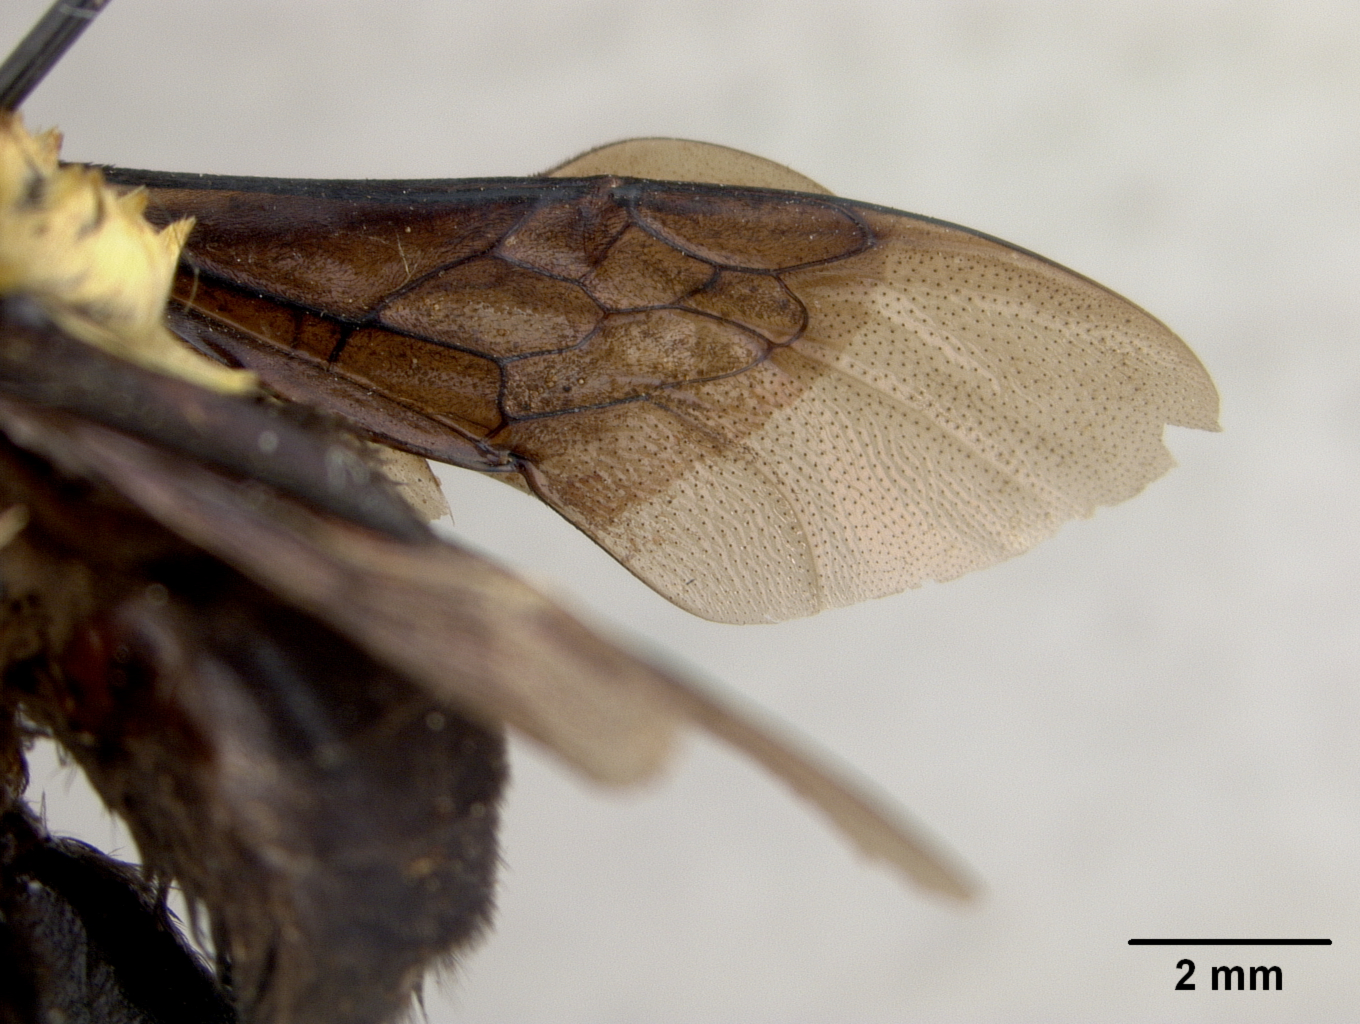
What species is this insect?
Centris calloxantha
